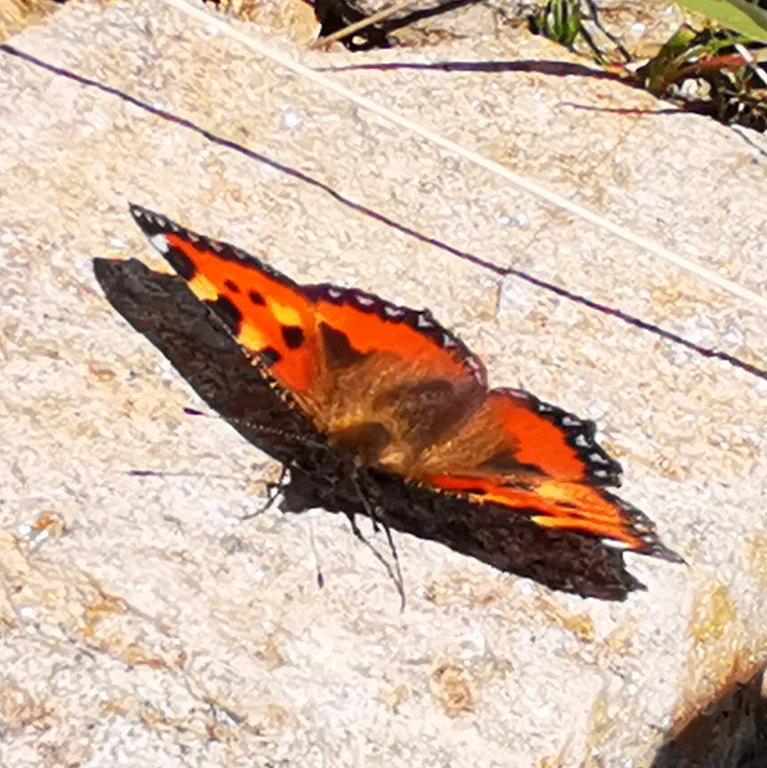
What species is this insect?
Aglais urticae
